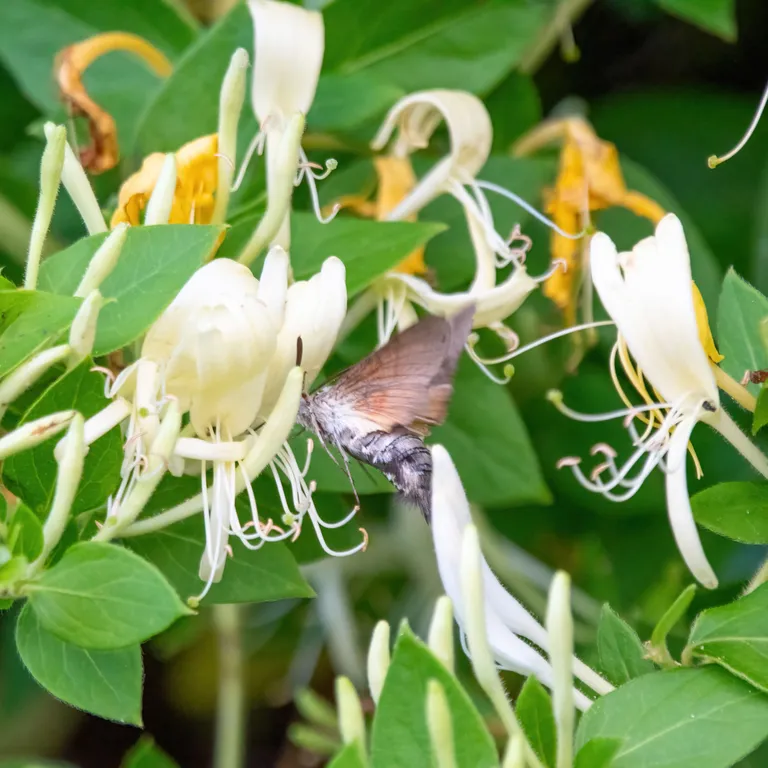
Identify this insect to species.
Macroglossum stellatarum
